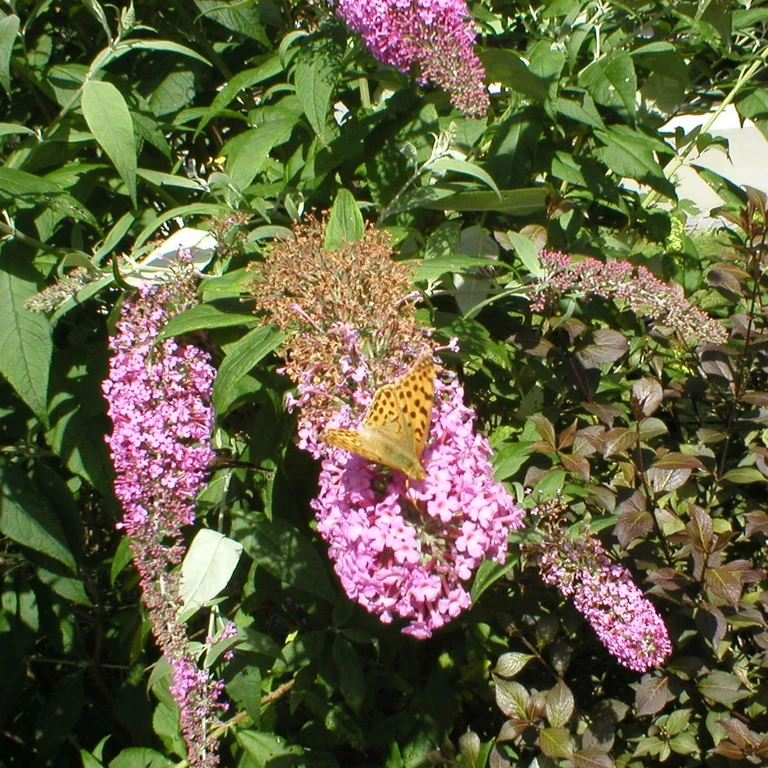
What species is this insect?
Issoria lathonia
